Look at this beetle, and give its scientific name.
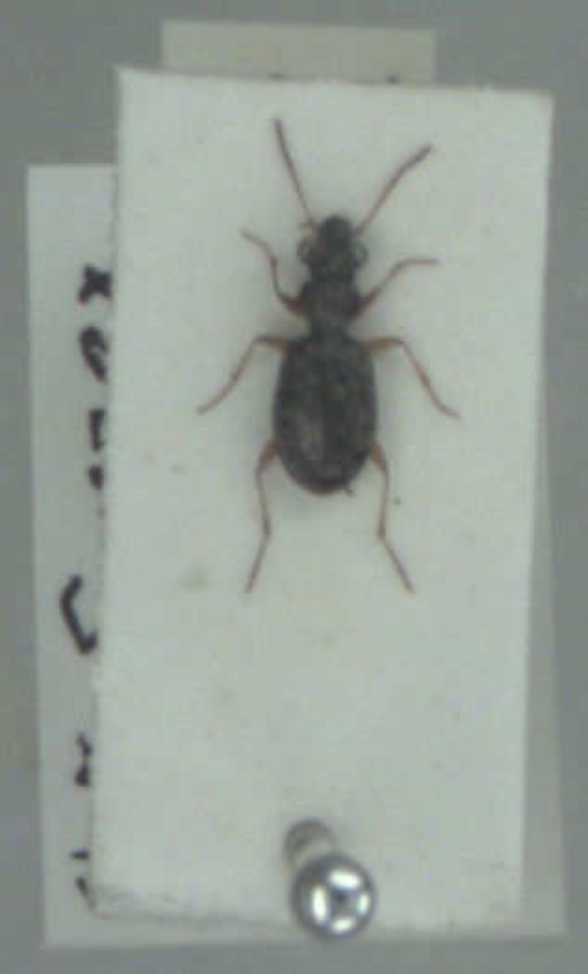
Asaphidion curtum
